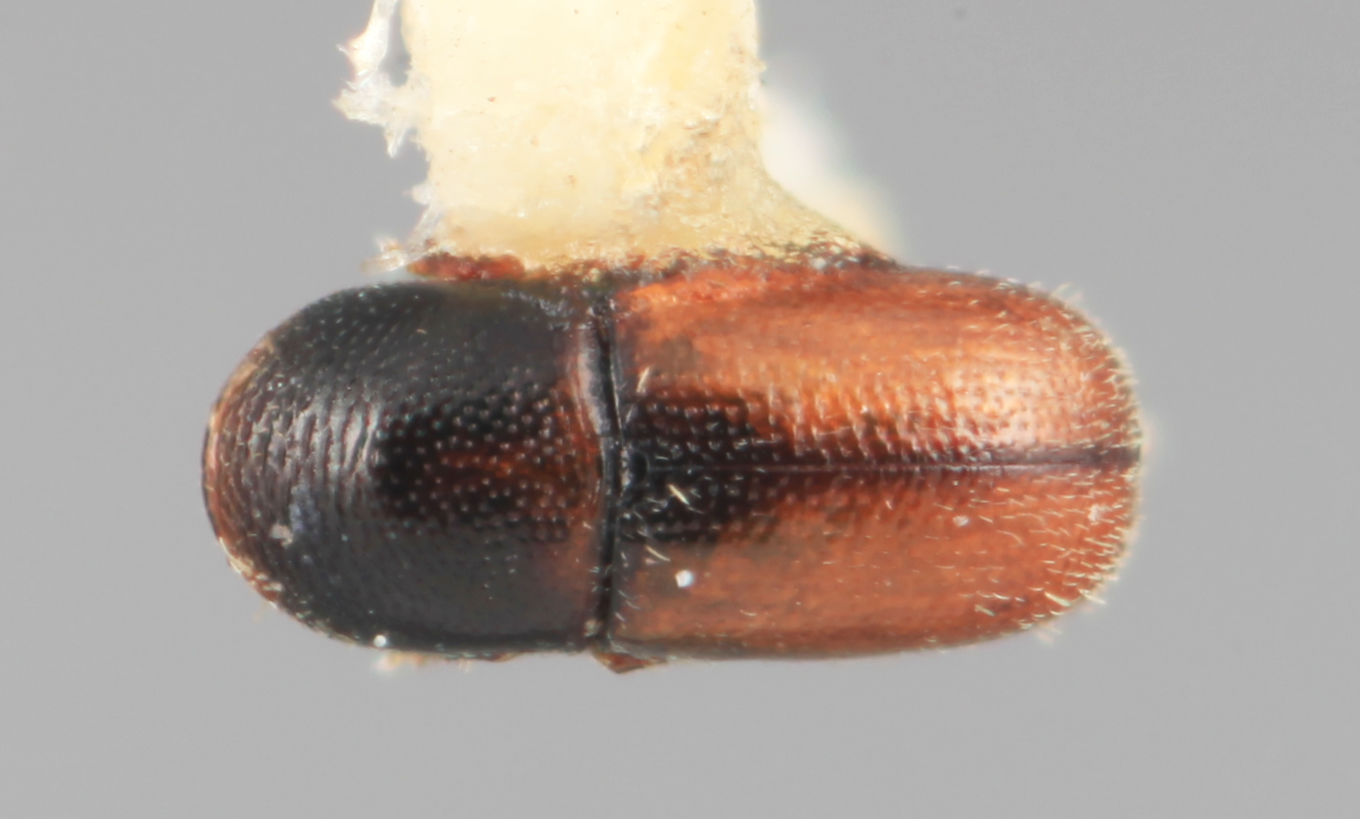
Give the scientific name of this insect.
Scolytodes nayaritensis
